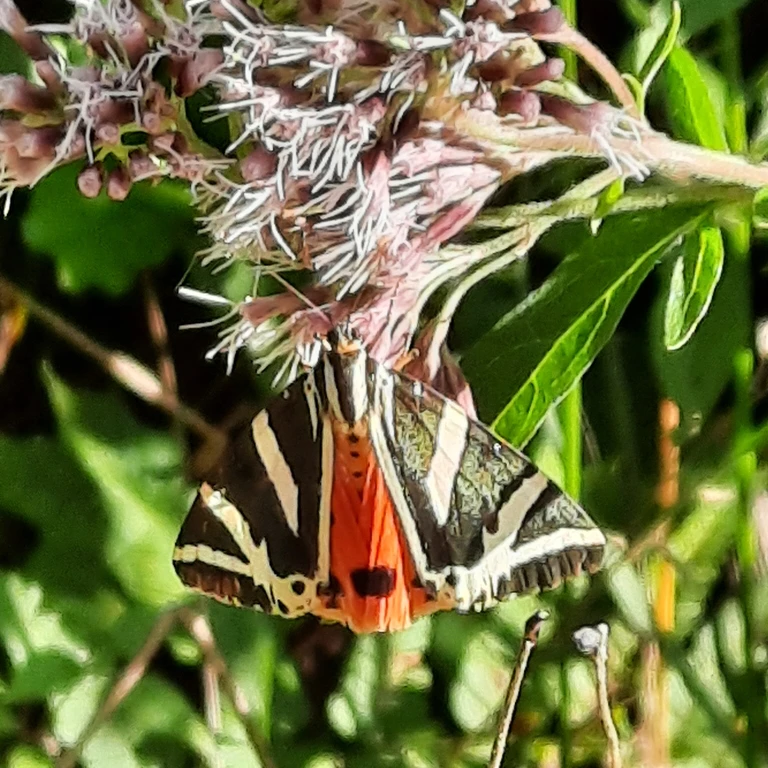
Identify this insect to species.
Euplagia quadripunctaria
